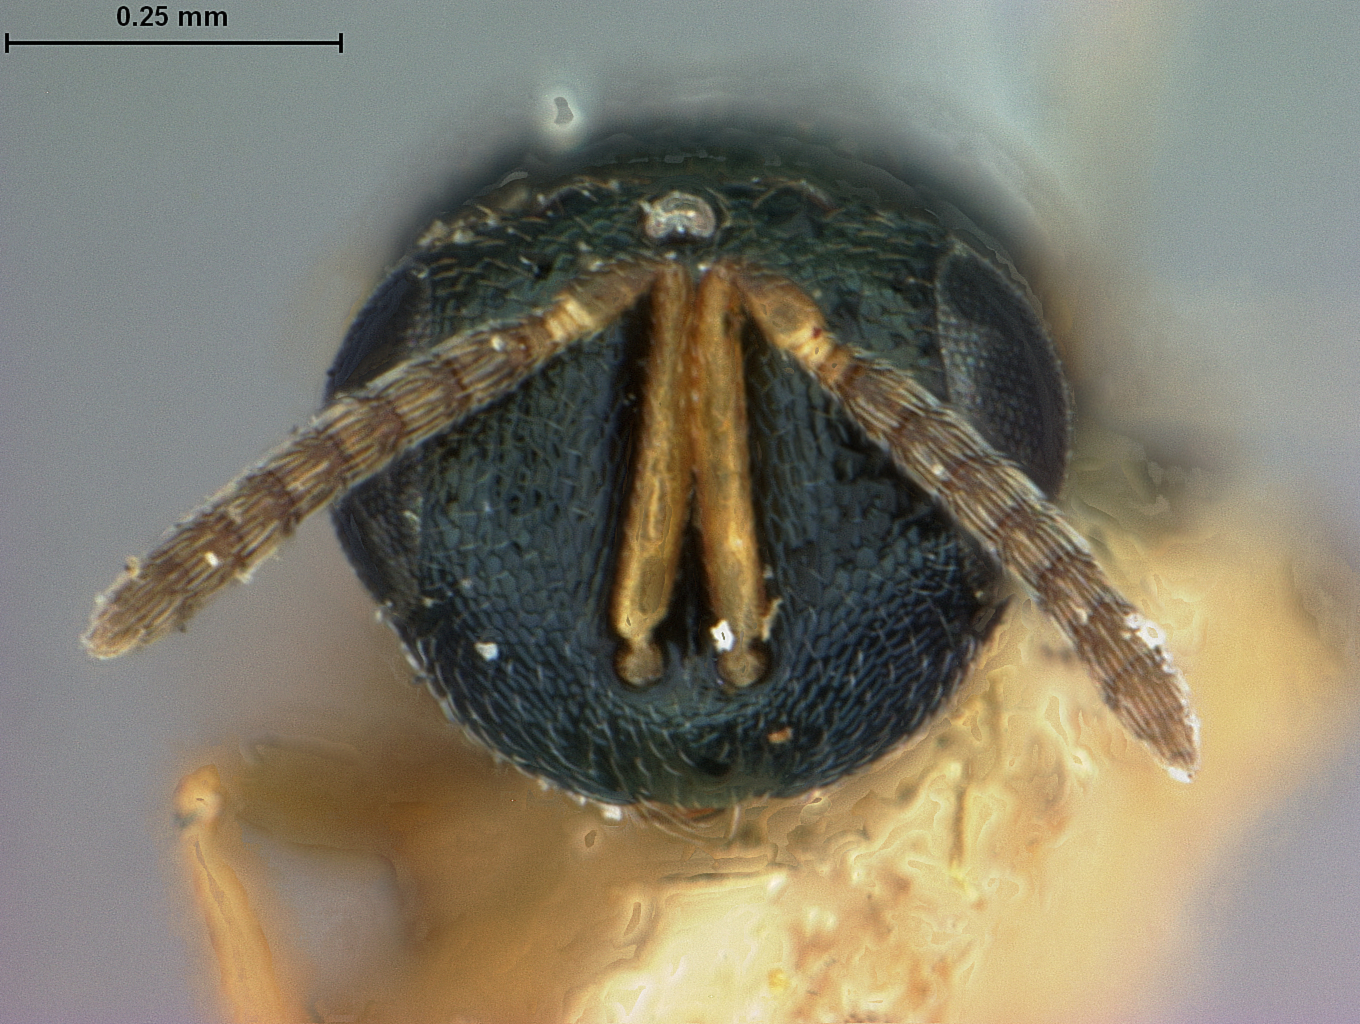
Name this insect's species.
Pachycrepoideus dubius
